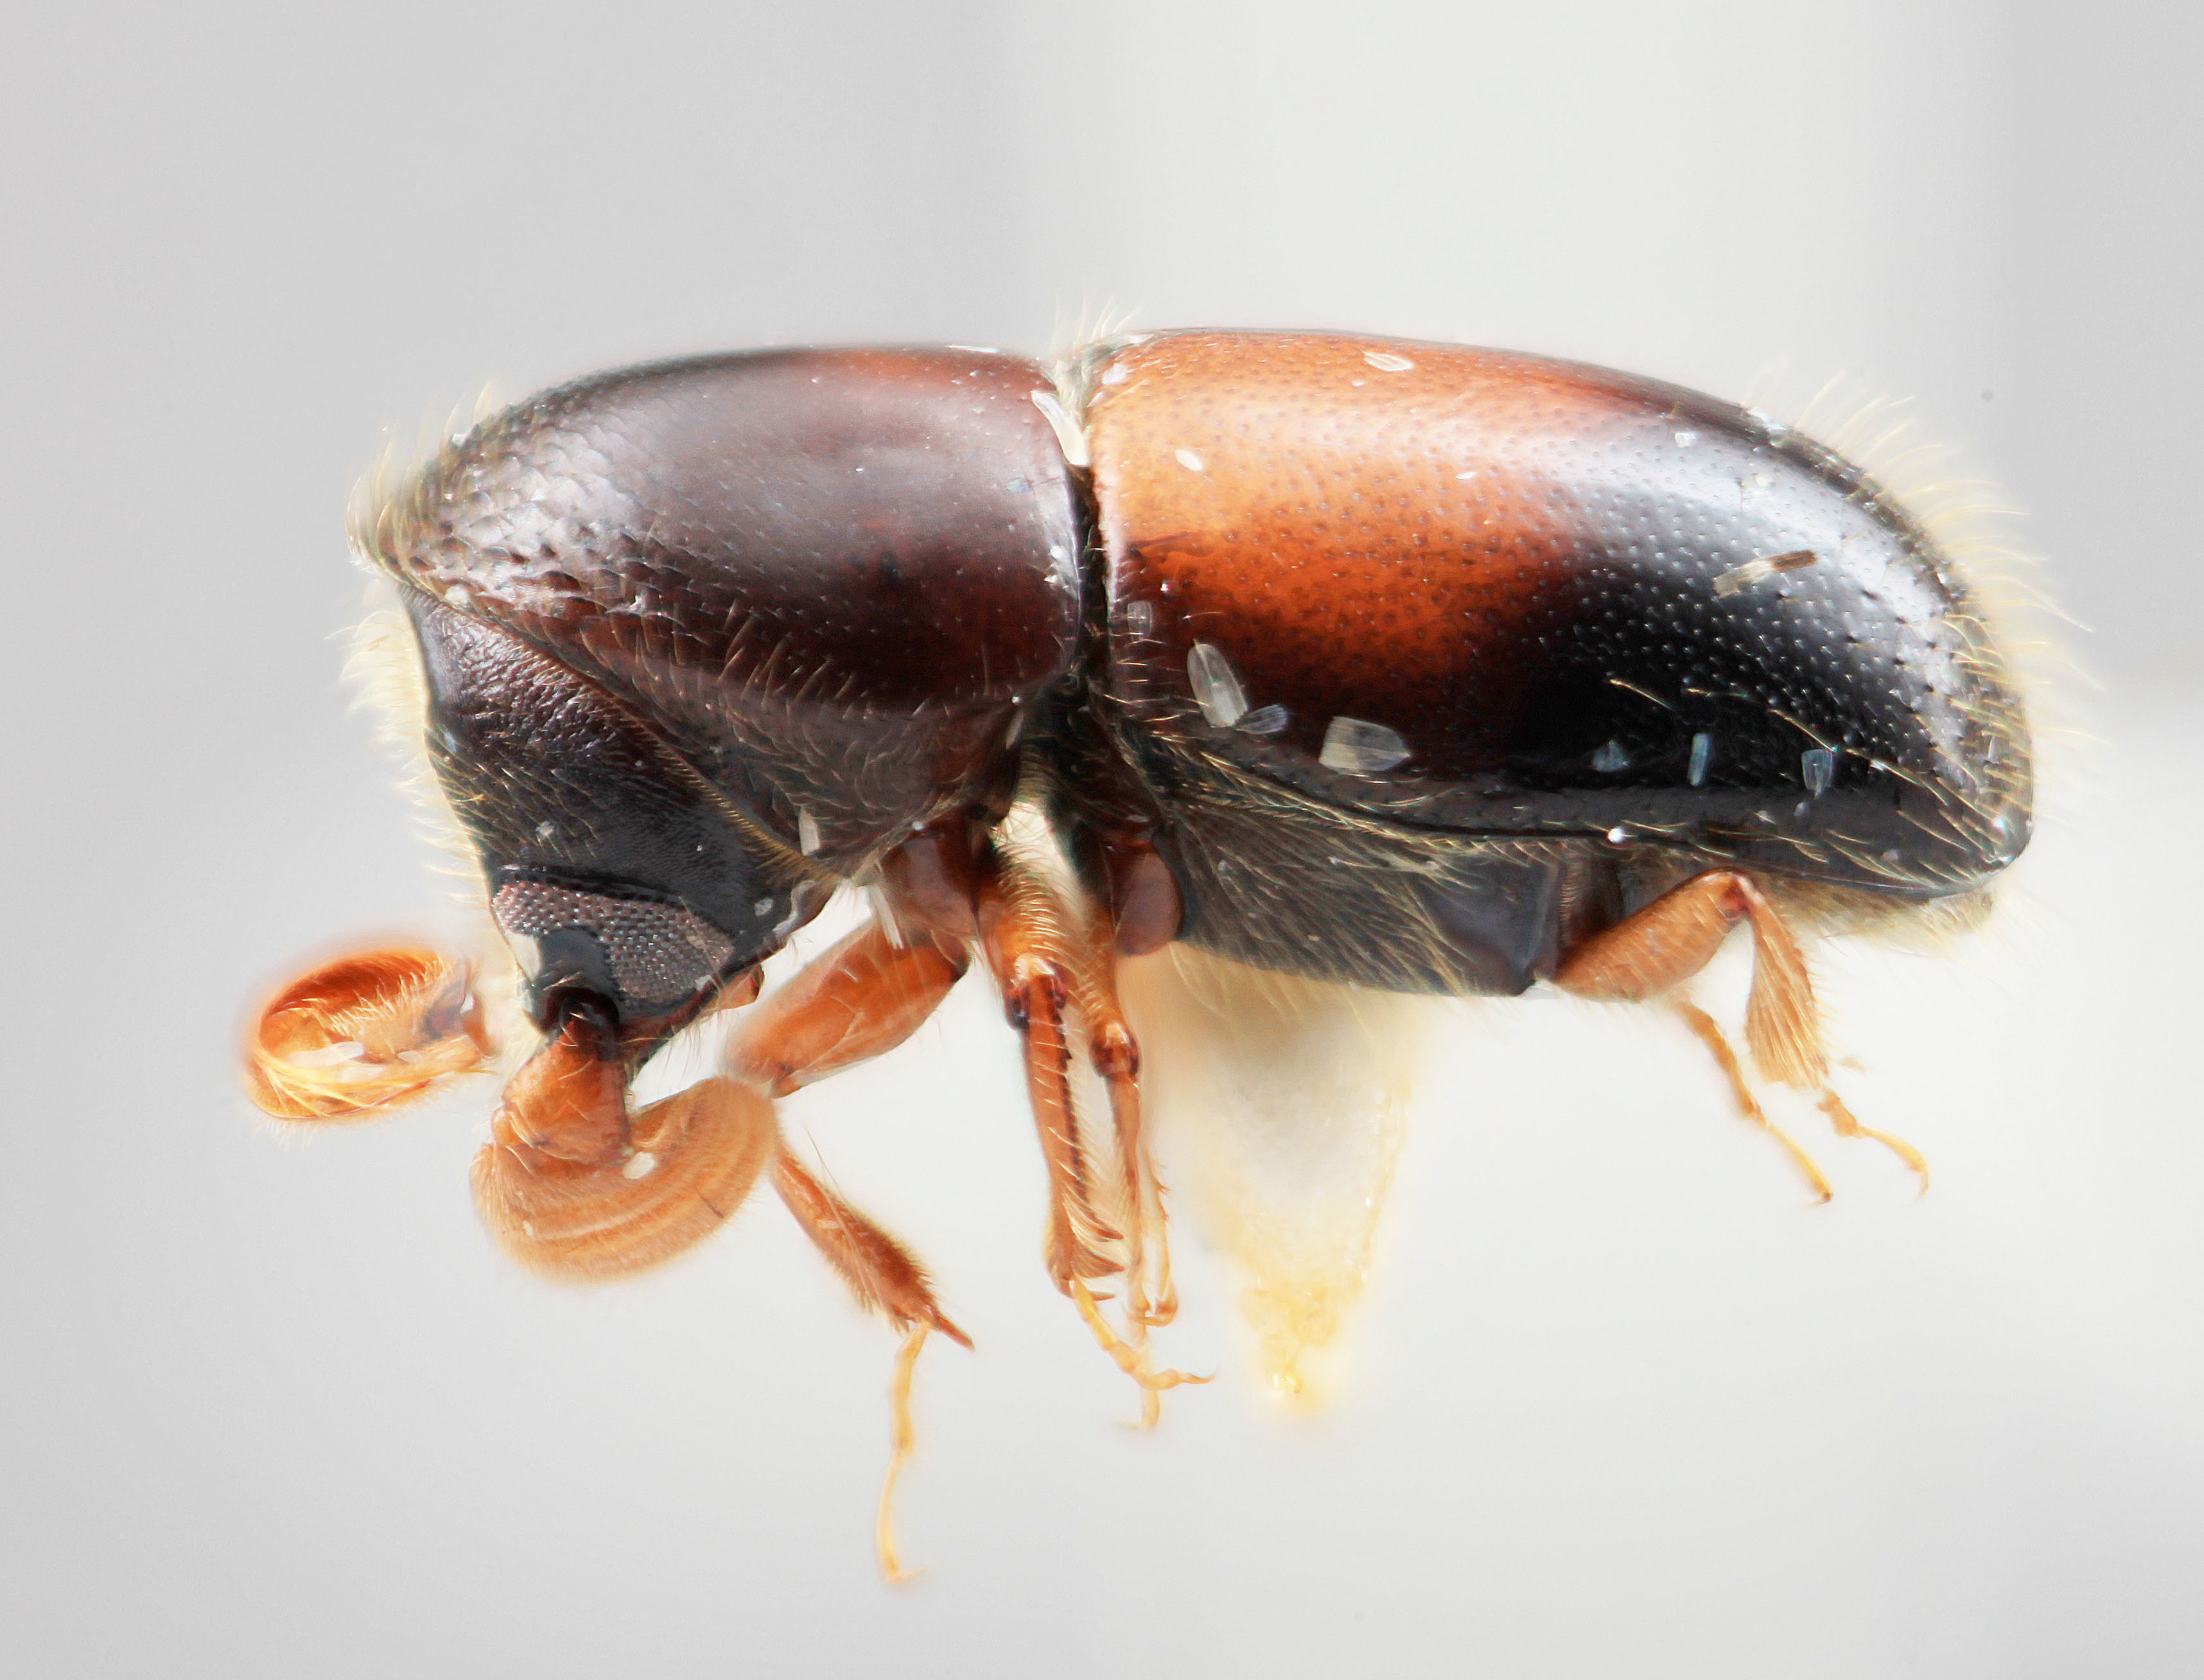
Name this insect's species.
Corthylus tuberculifer
